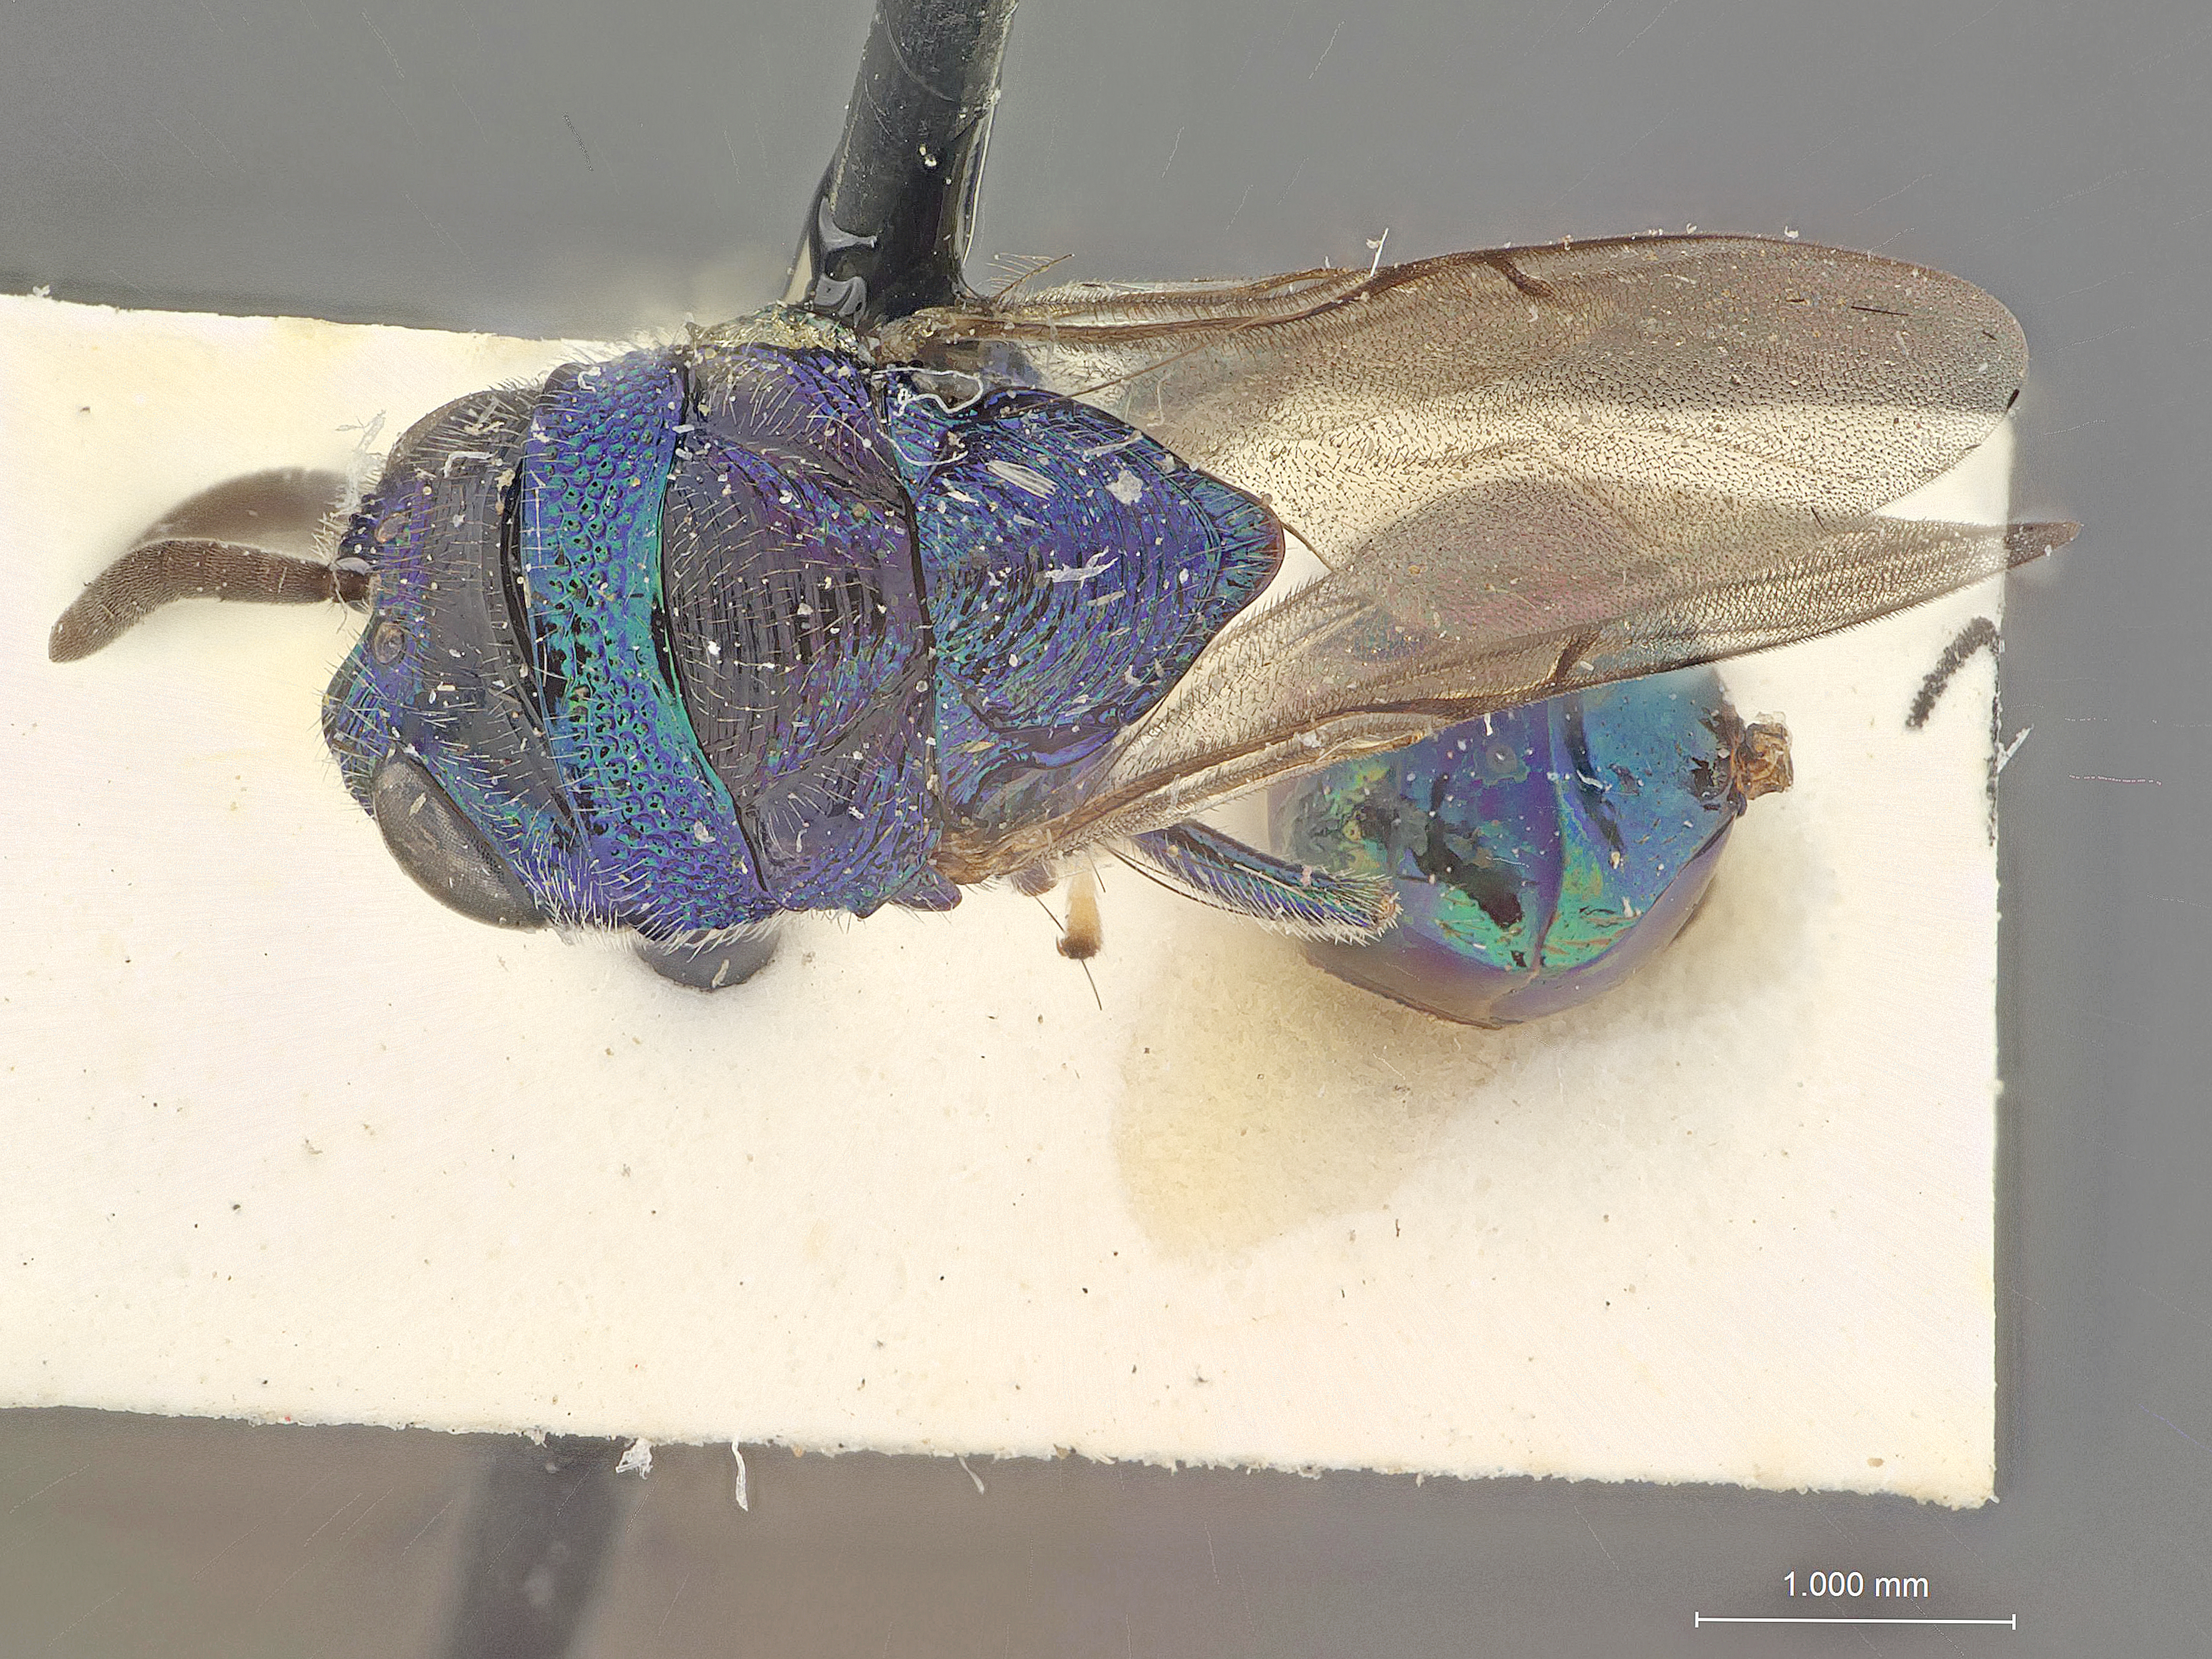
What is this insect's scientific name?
Euperilampus luteicrus
